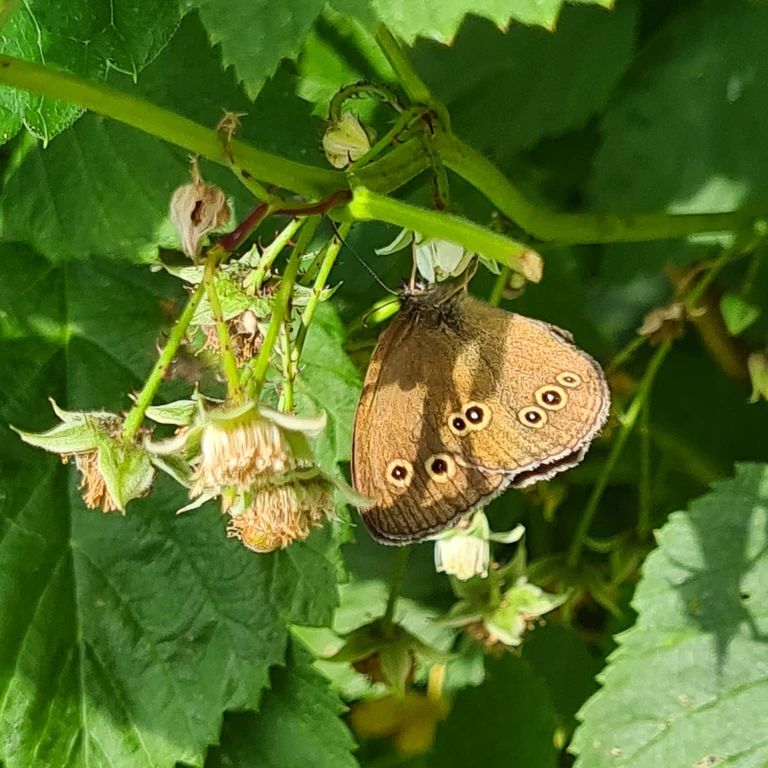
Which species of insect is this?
Aphantopus hyperantus
